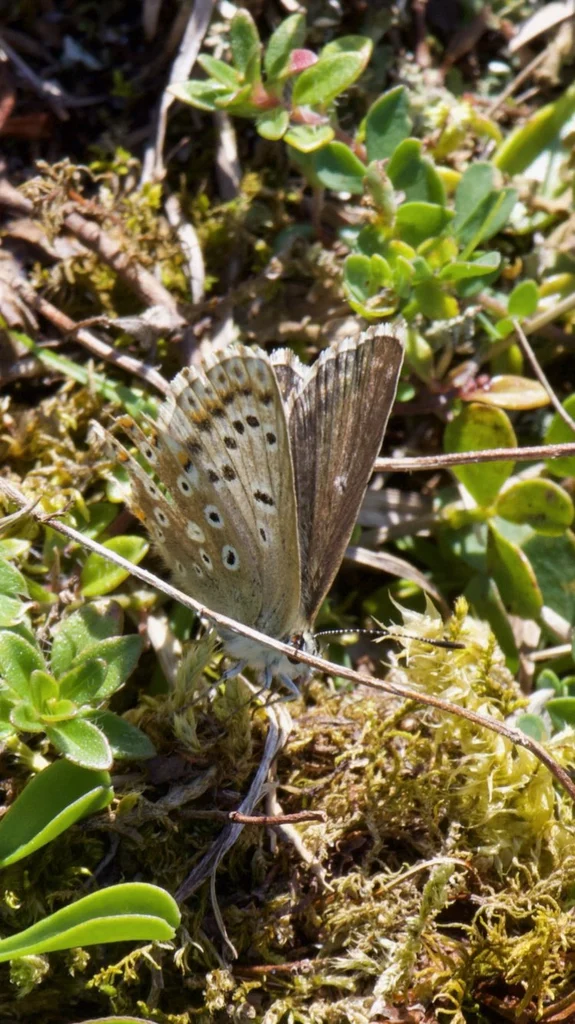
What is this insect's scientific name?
Lysandra coridon
